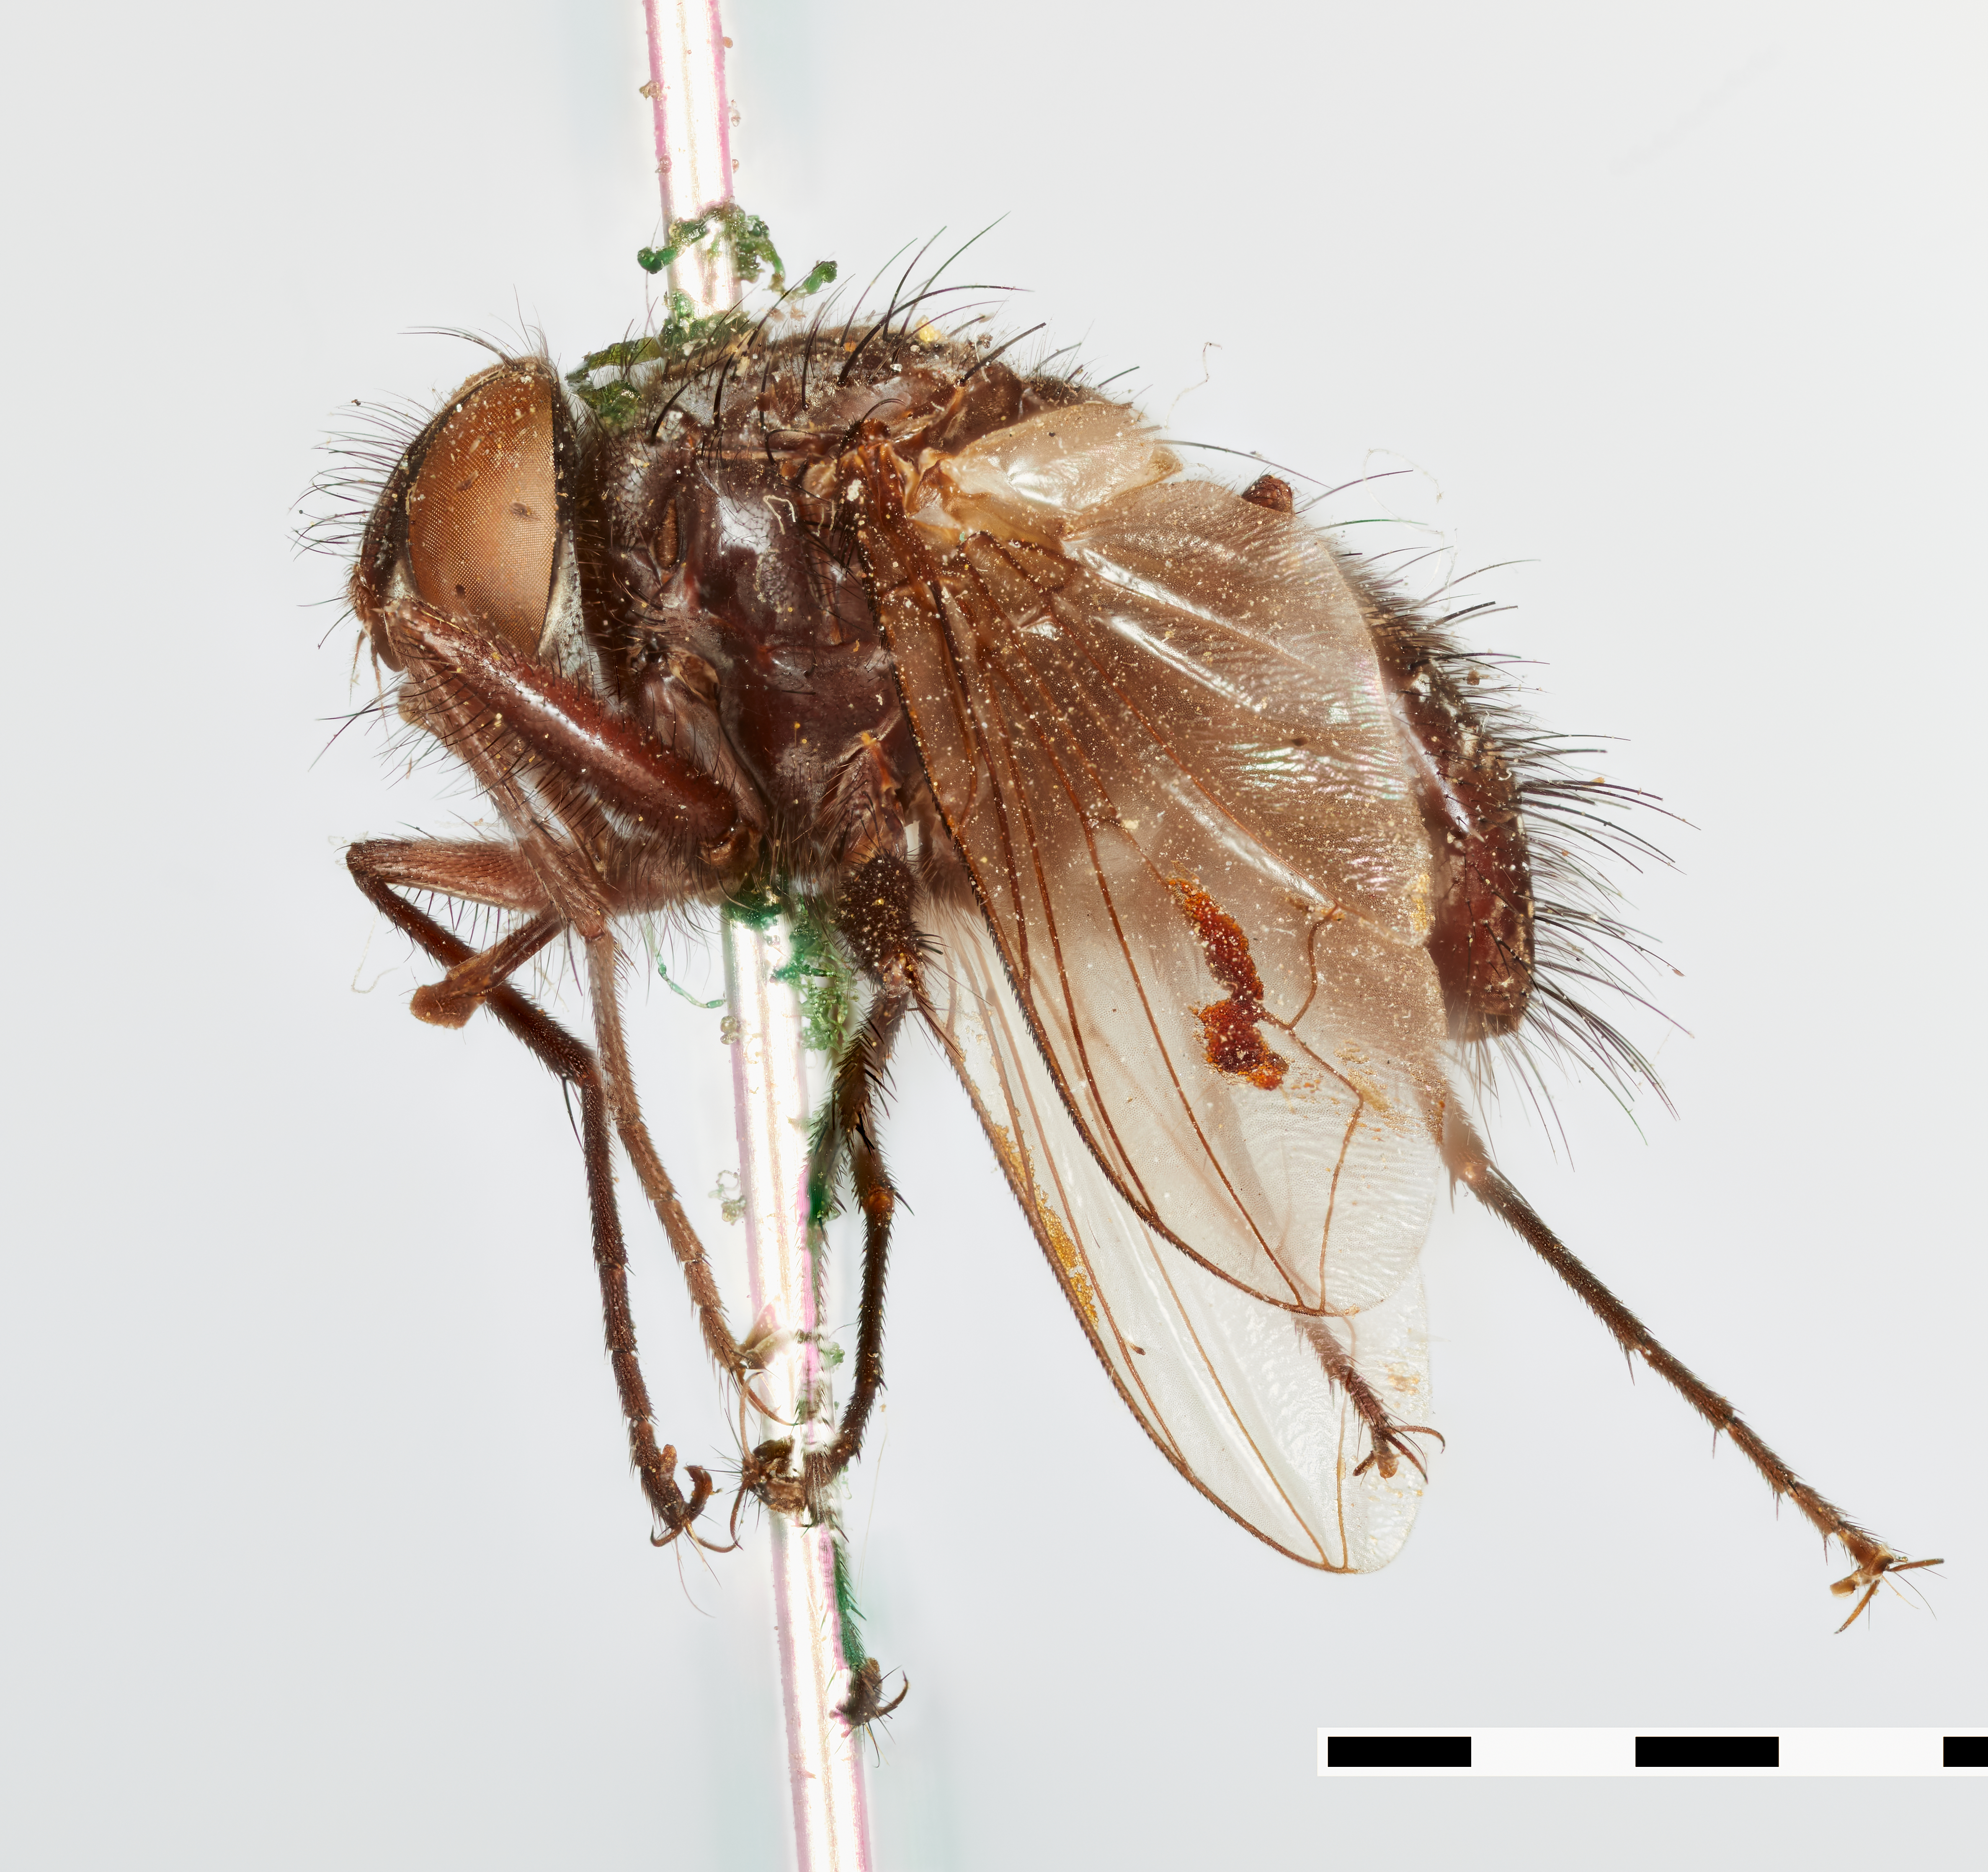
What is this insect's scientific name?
Paraphyto borealis
